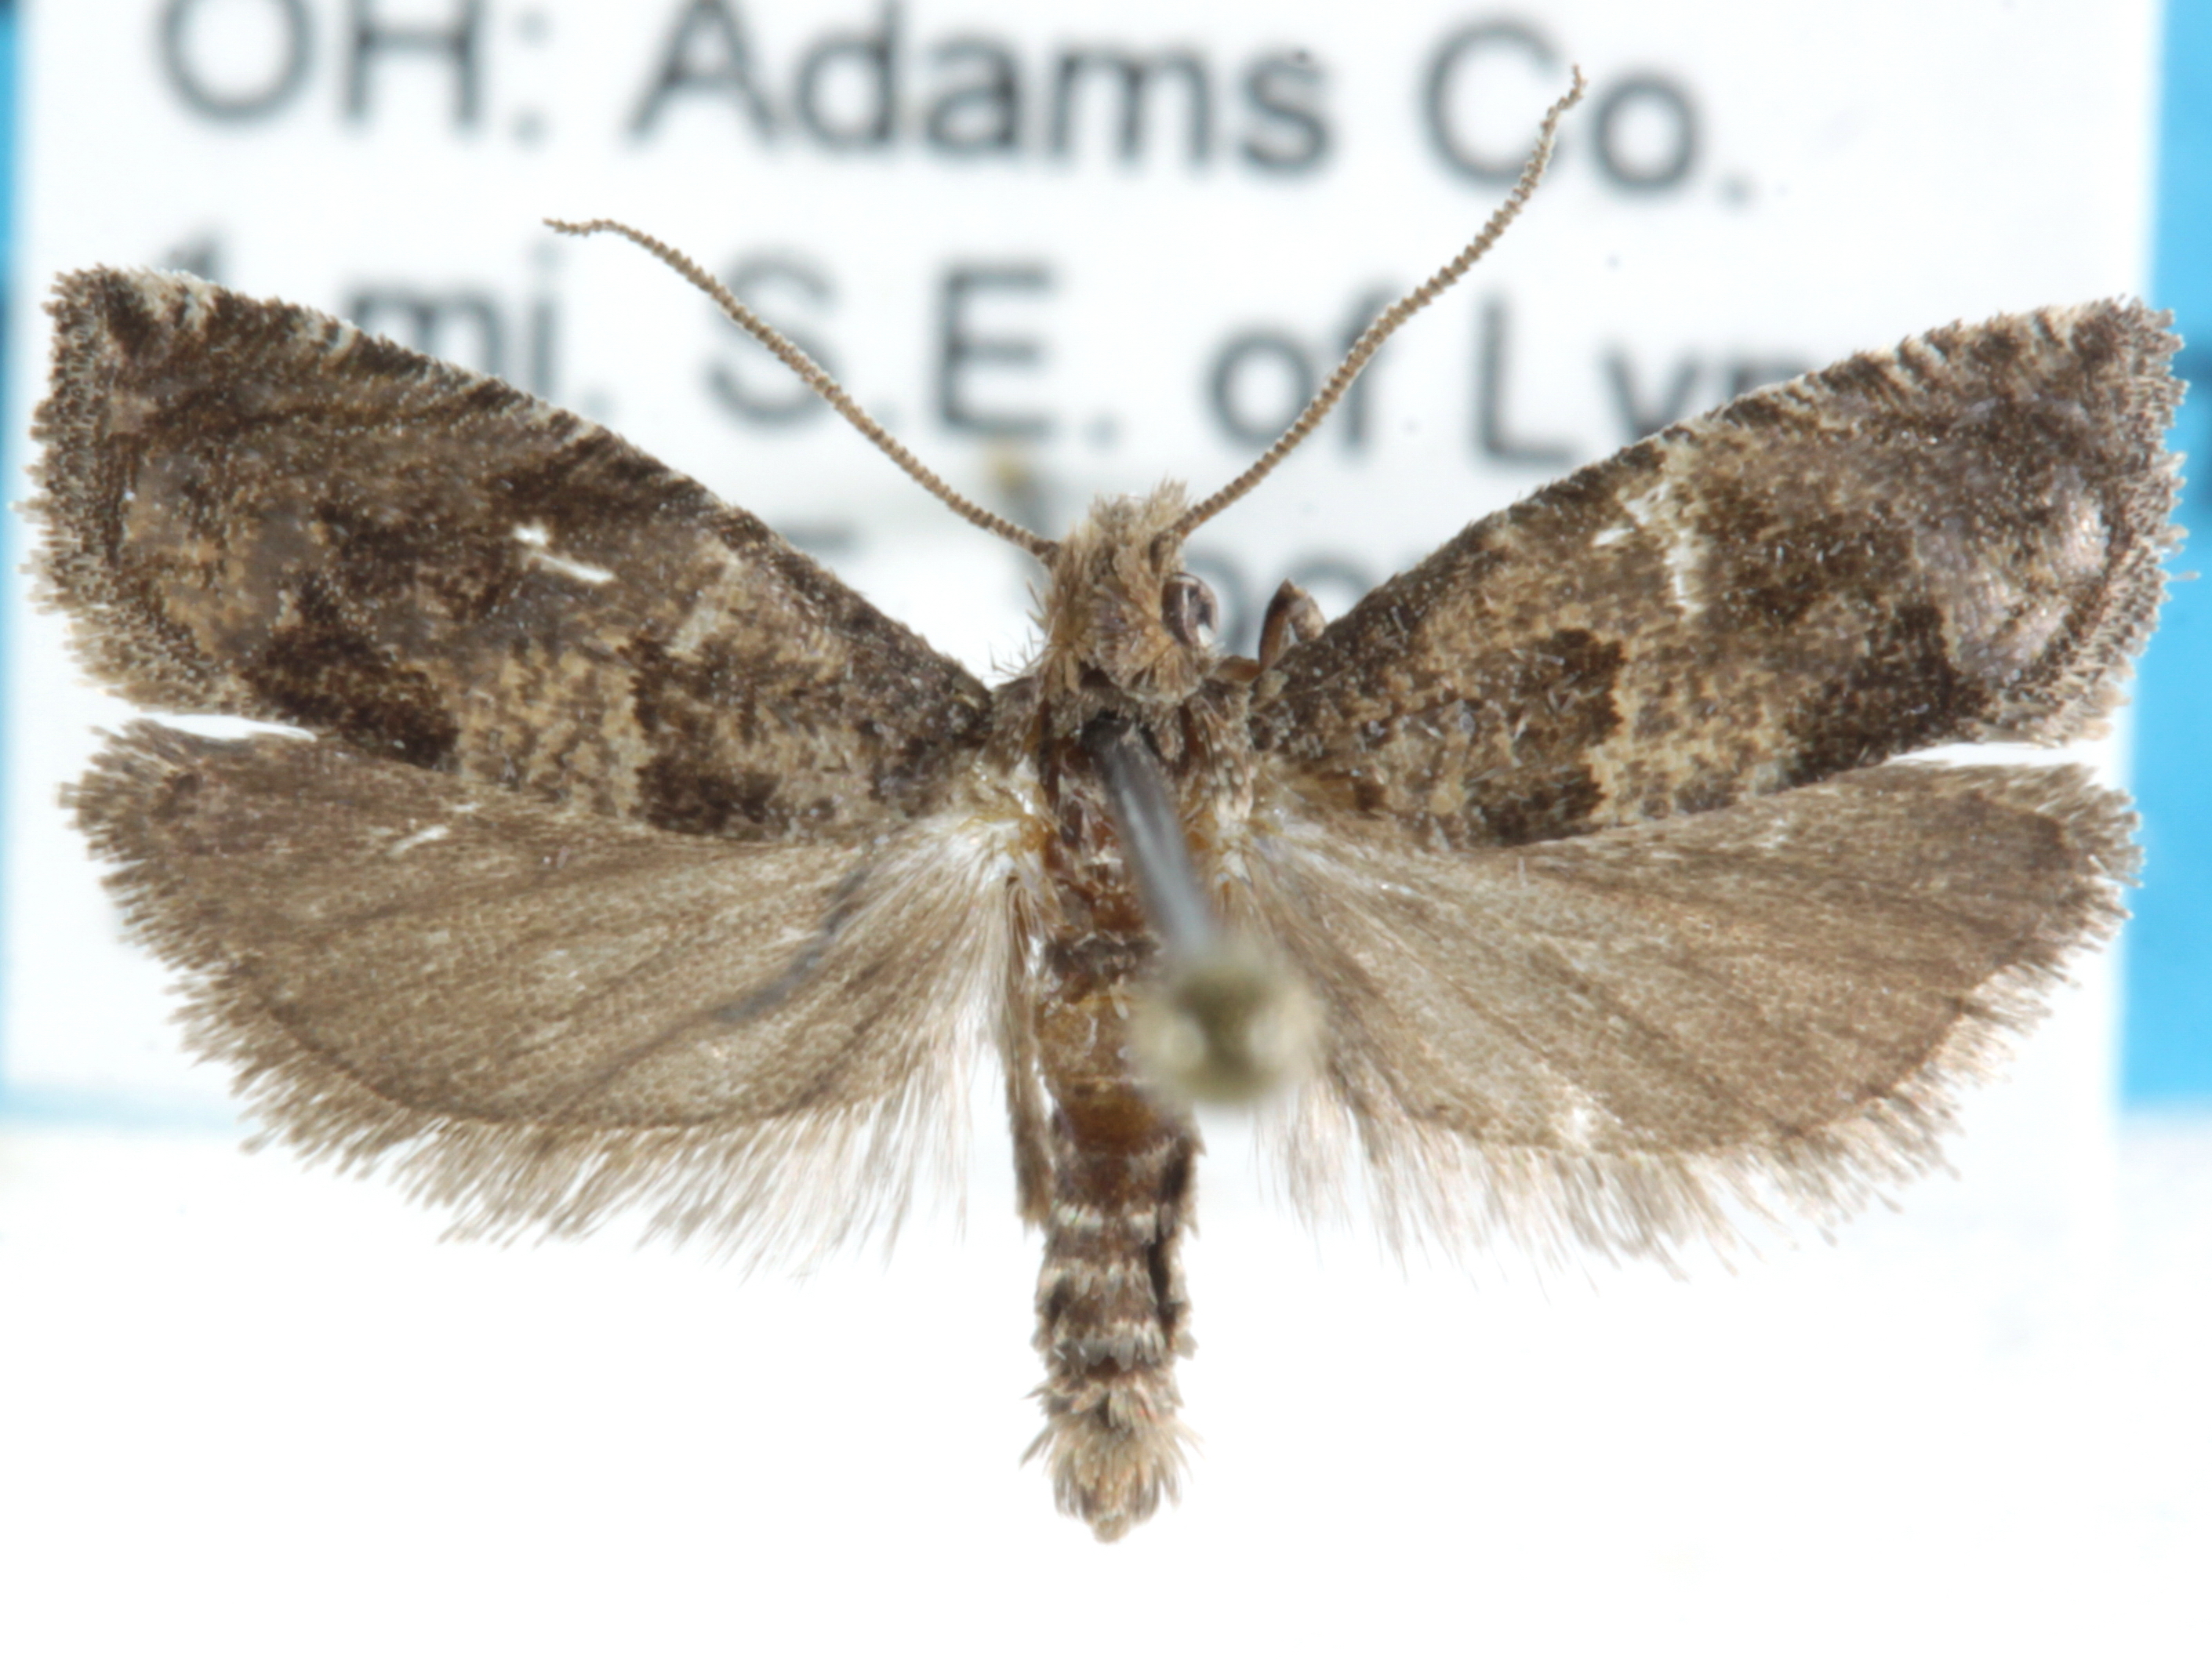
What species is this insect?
Pelochrista lynxana
